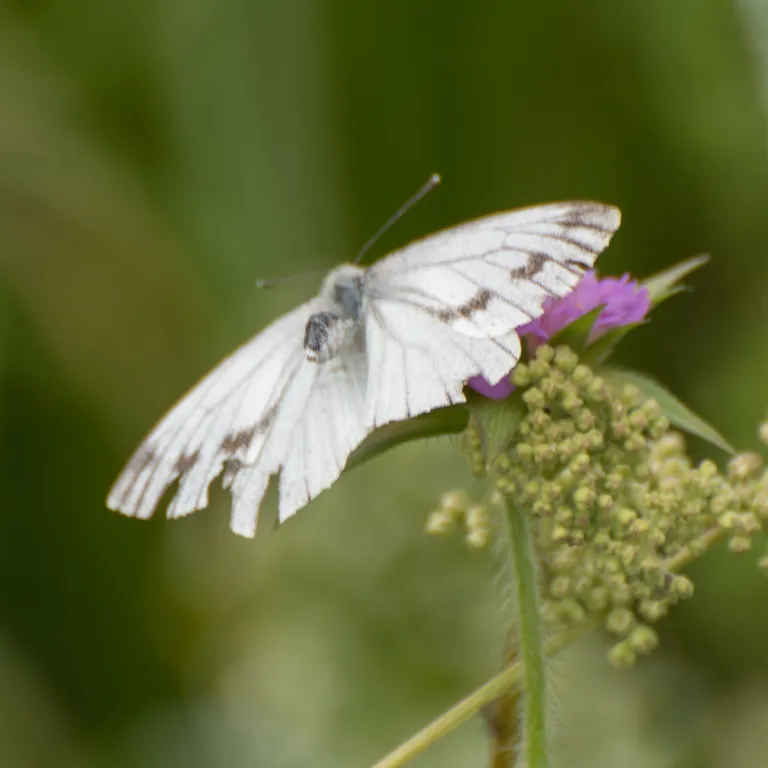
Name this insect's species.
Pieris napi
